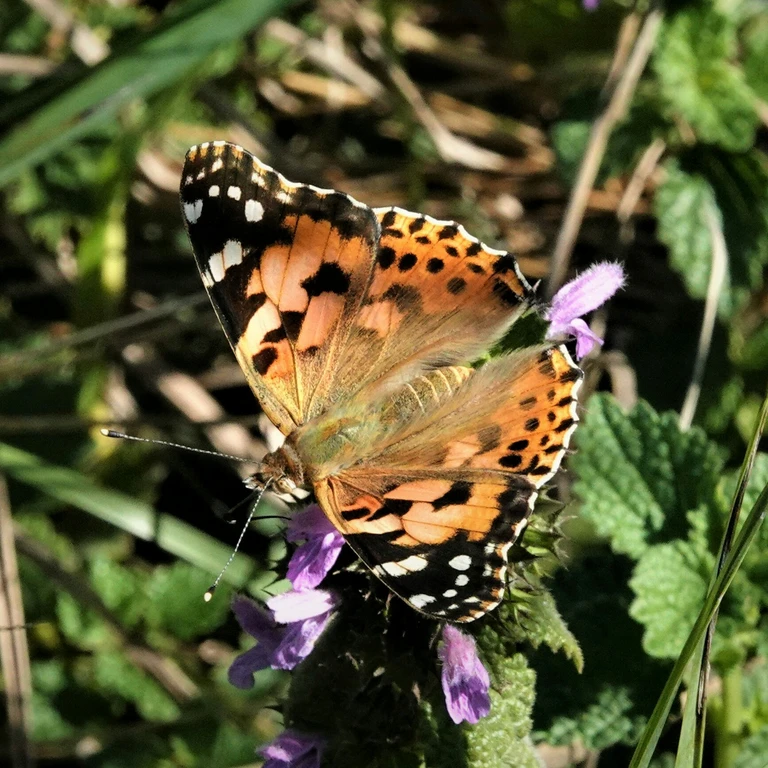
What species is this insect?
Vanessa cardui
